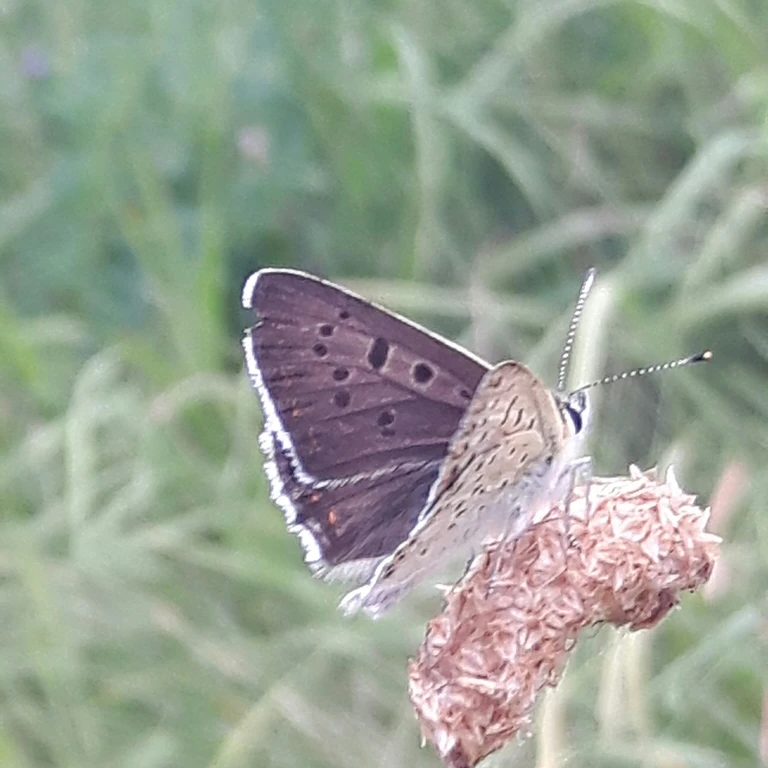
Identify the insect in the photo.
Lycaena tityrus (also Loweia tityrus)
